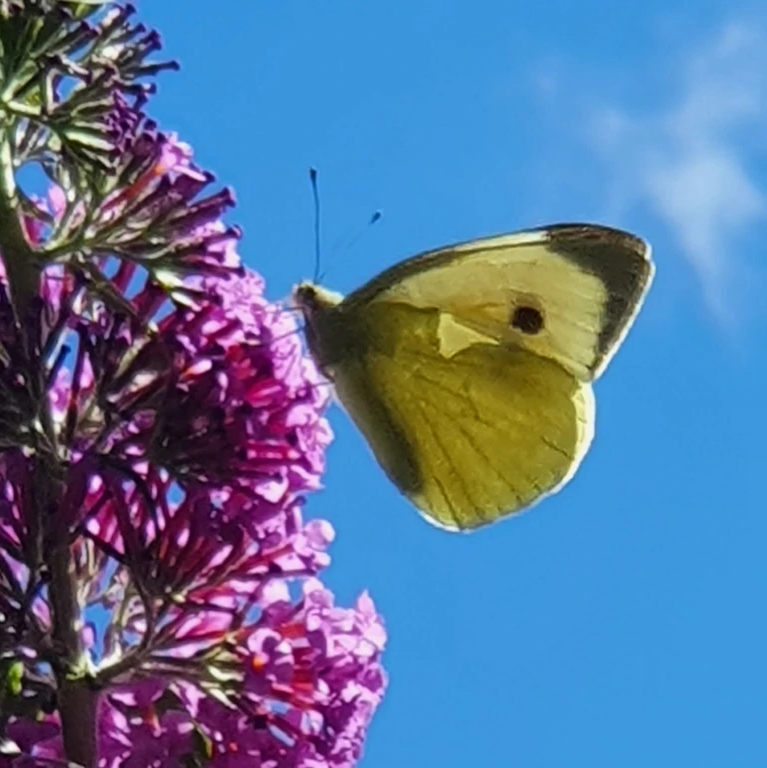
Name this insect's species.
Pieris brassicae
